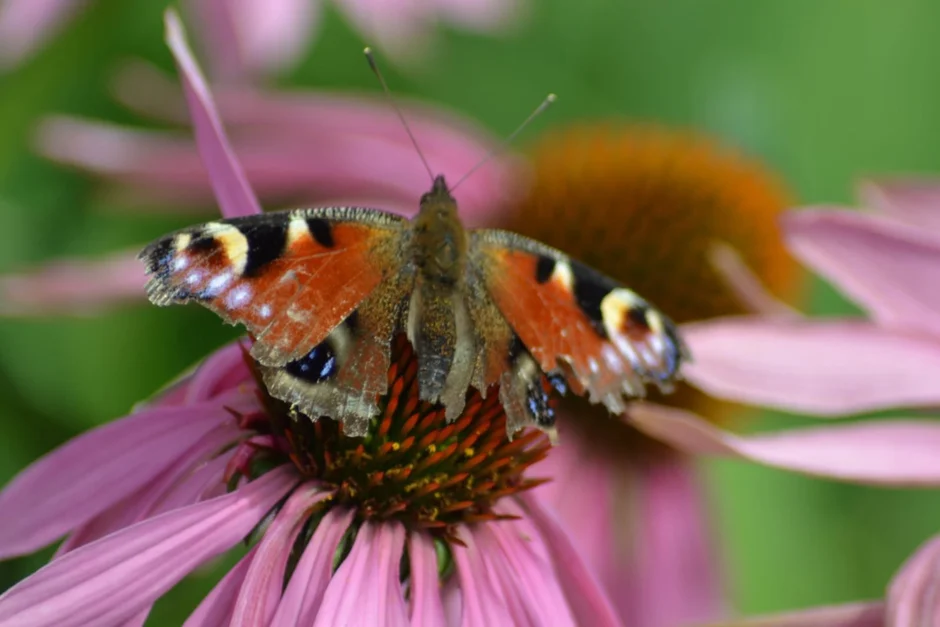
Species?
Aglais io
